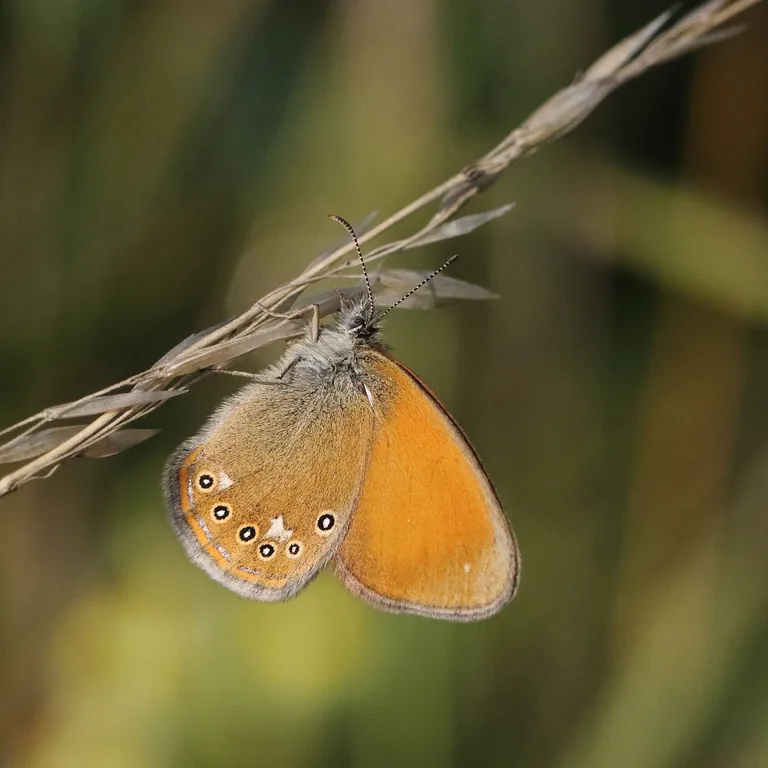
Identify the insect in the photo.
Coenonympha glycerion (also Coenonympha iphis)
